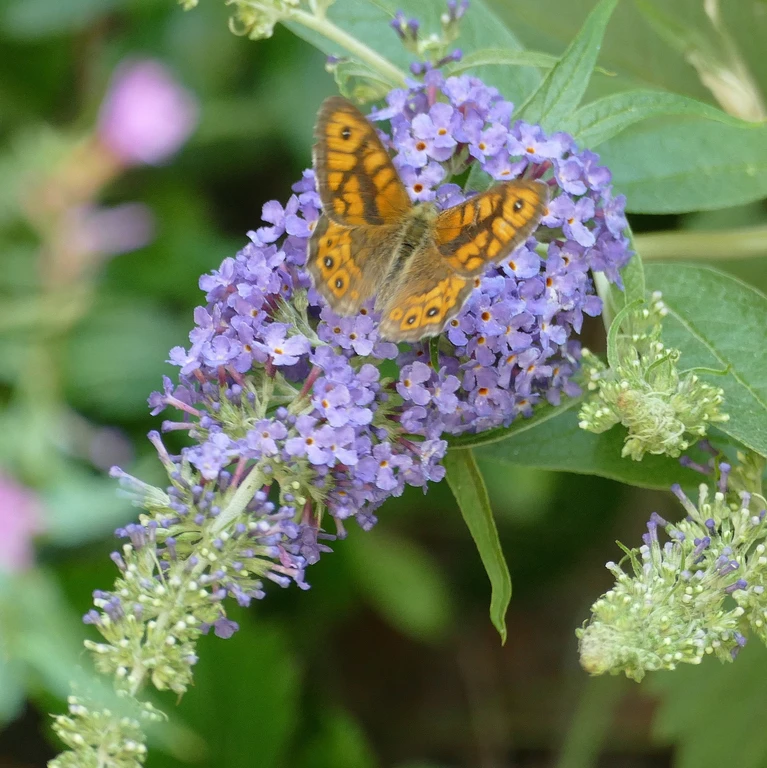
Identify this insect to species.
Lasiommata megera (also Pararge megera)
